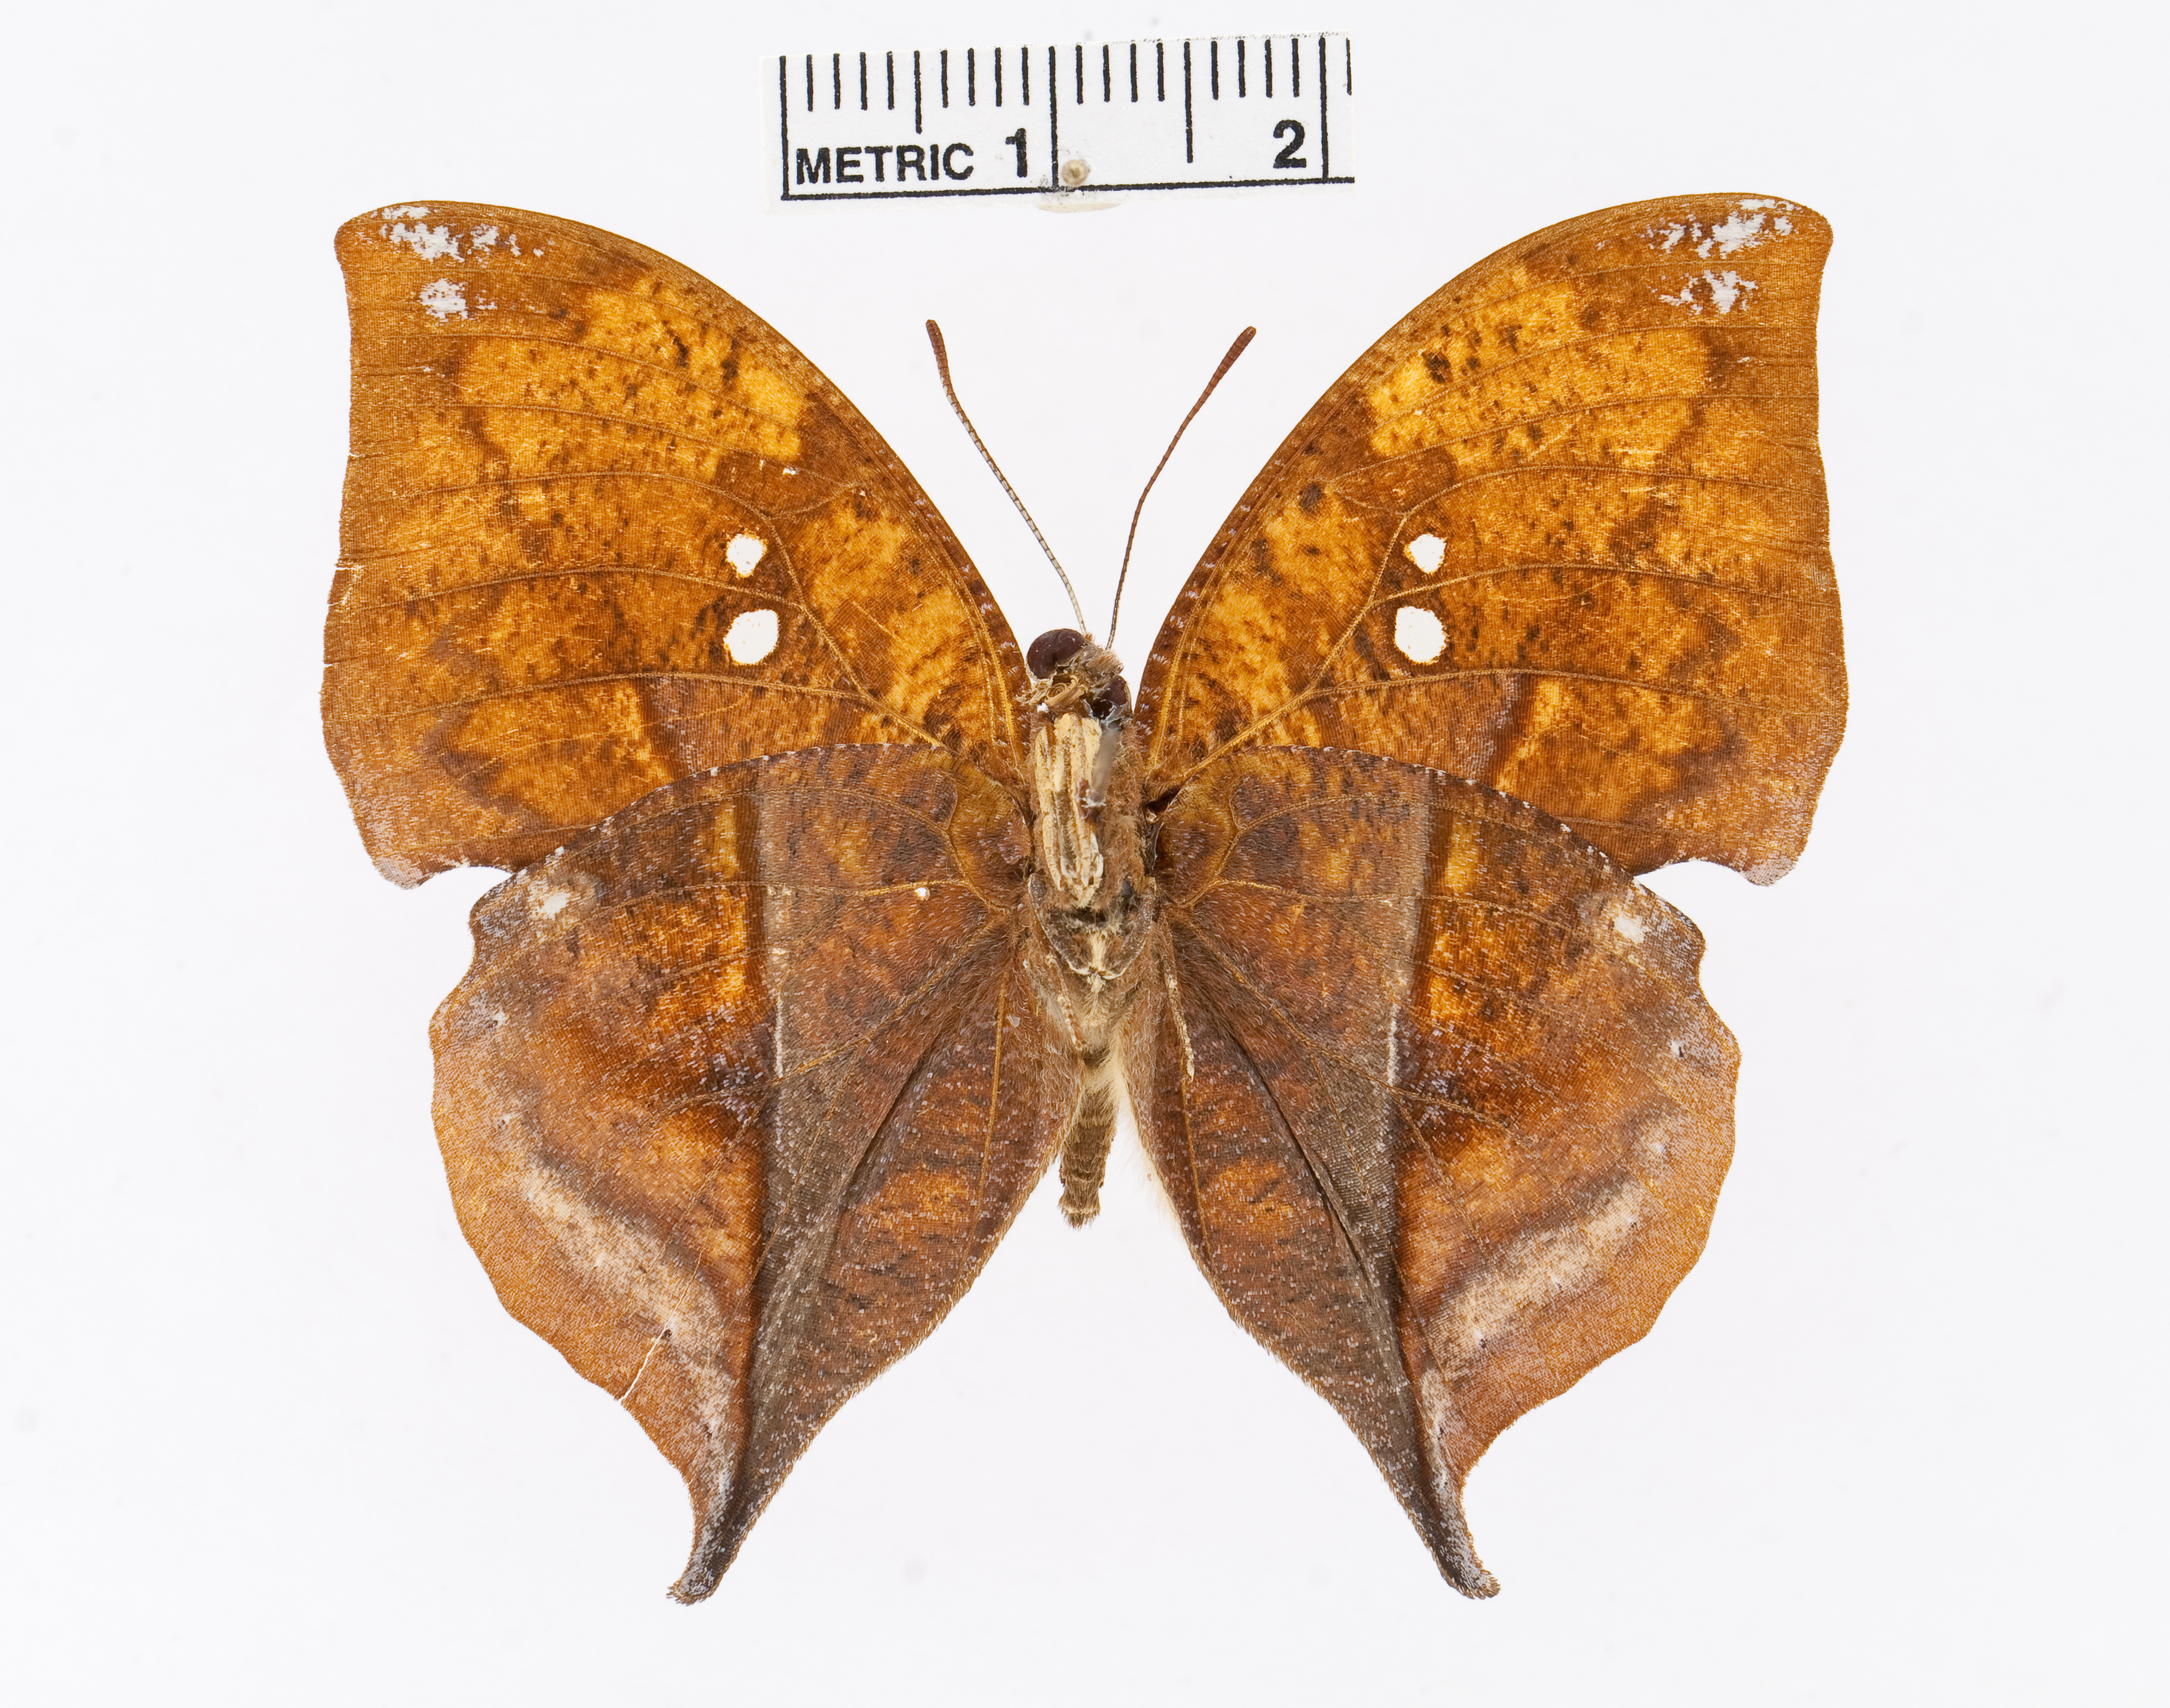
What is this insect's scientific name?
Zaretis itys
